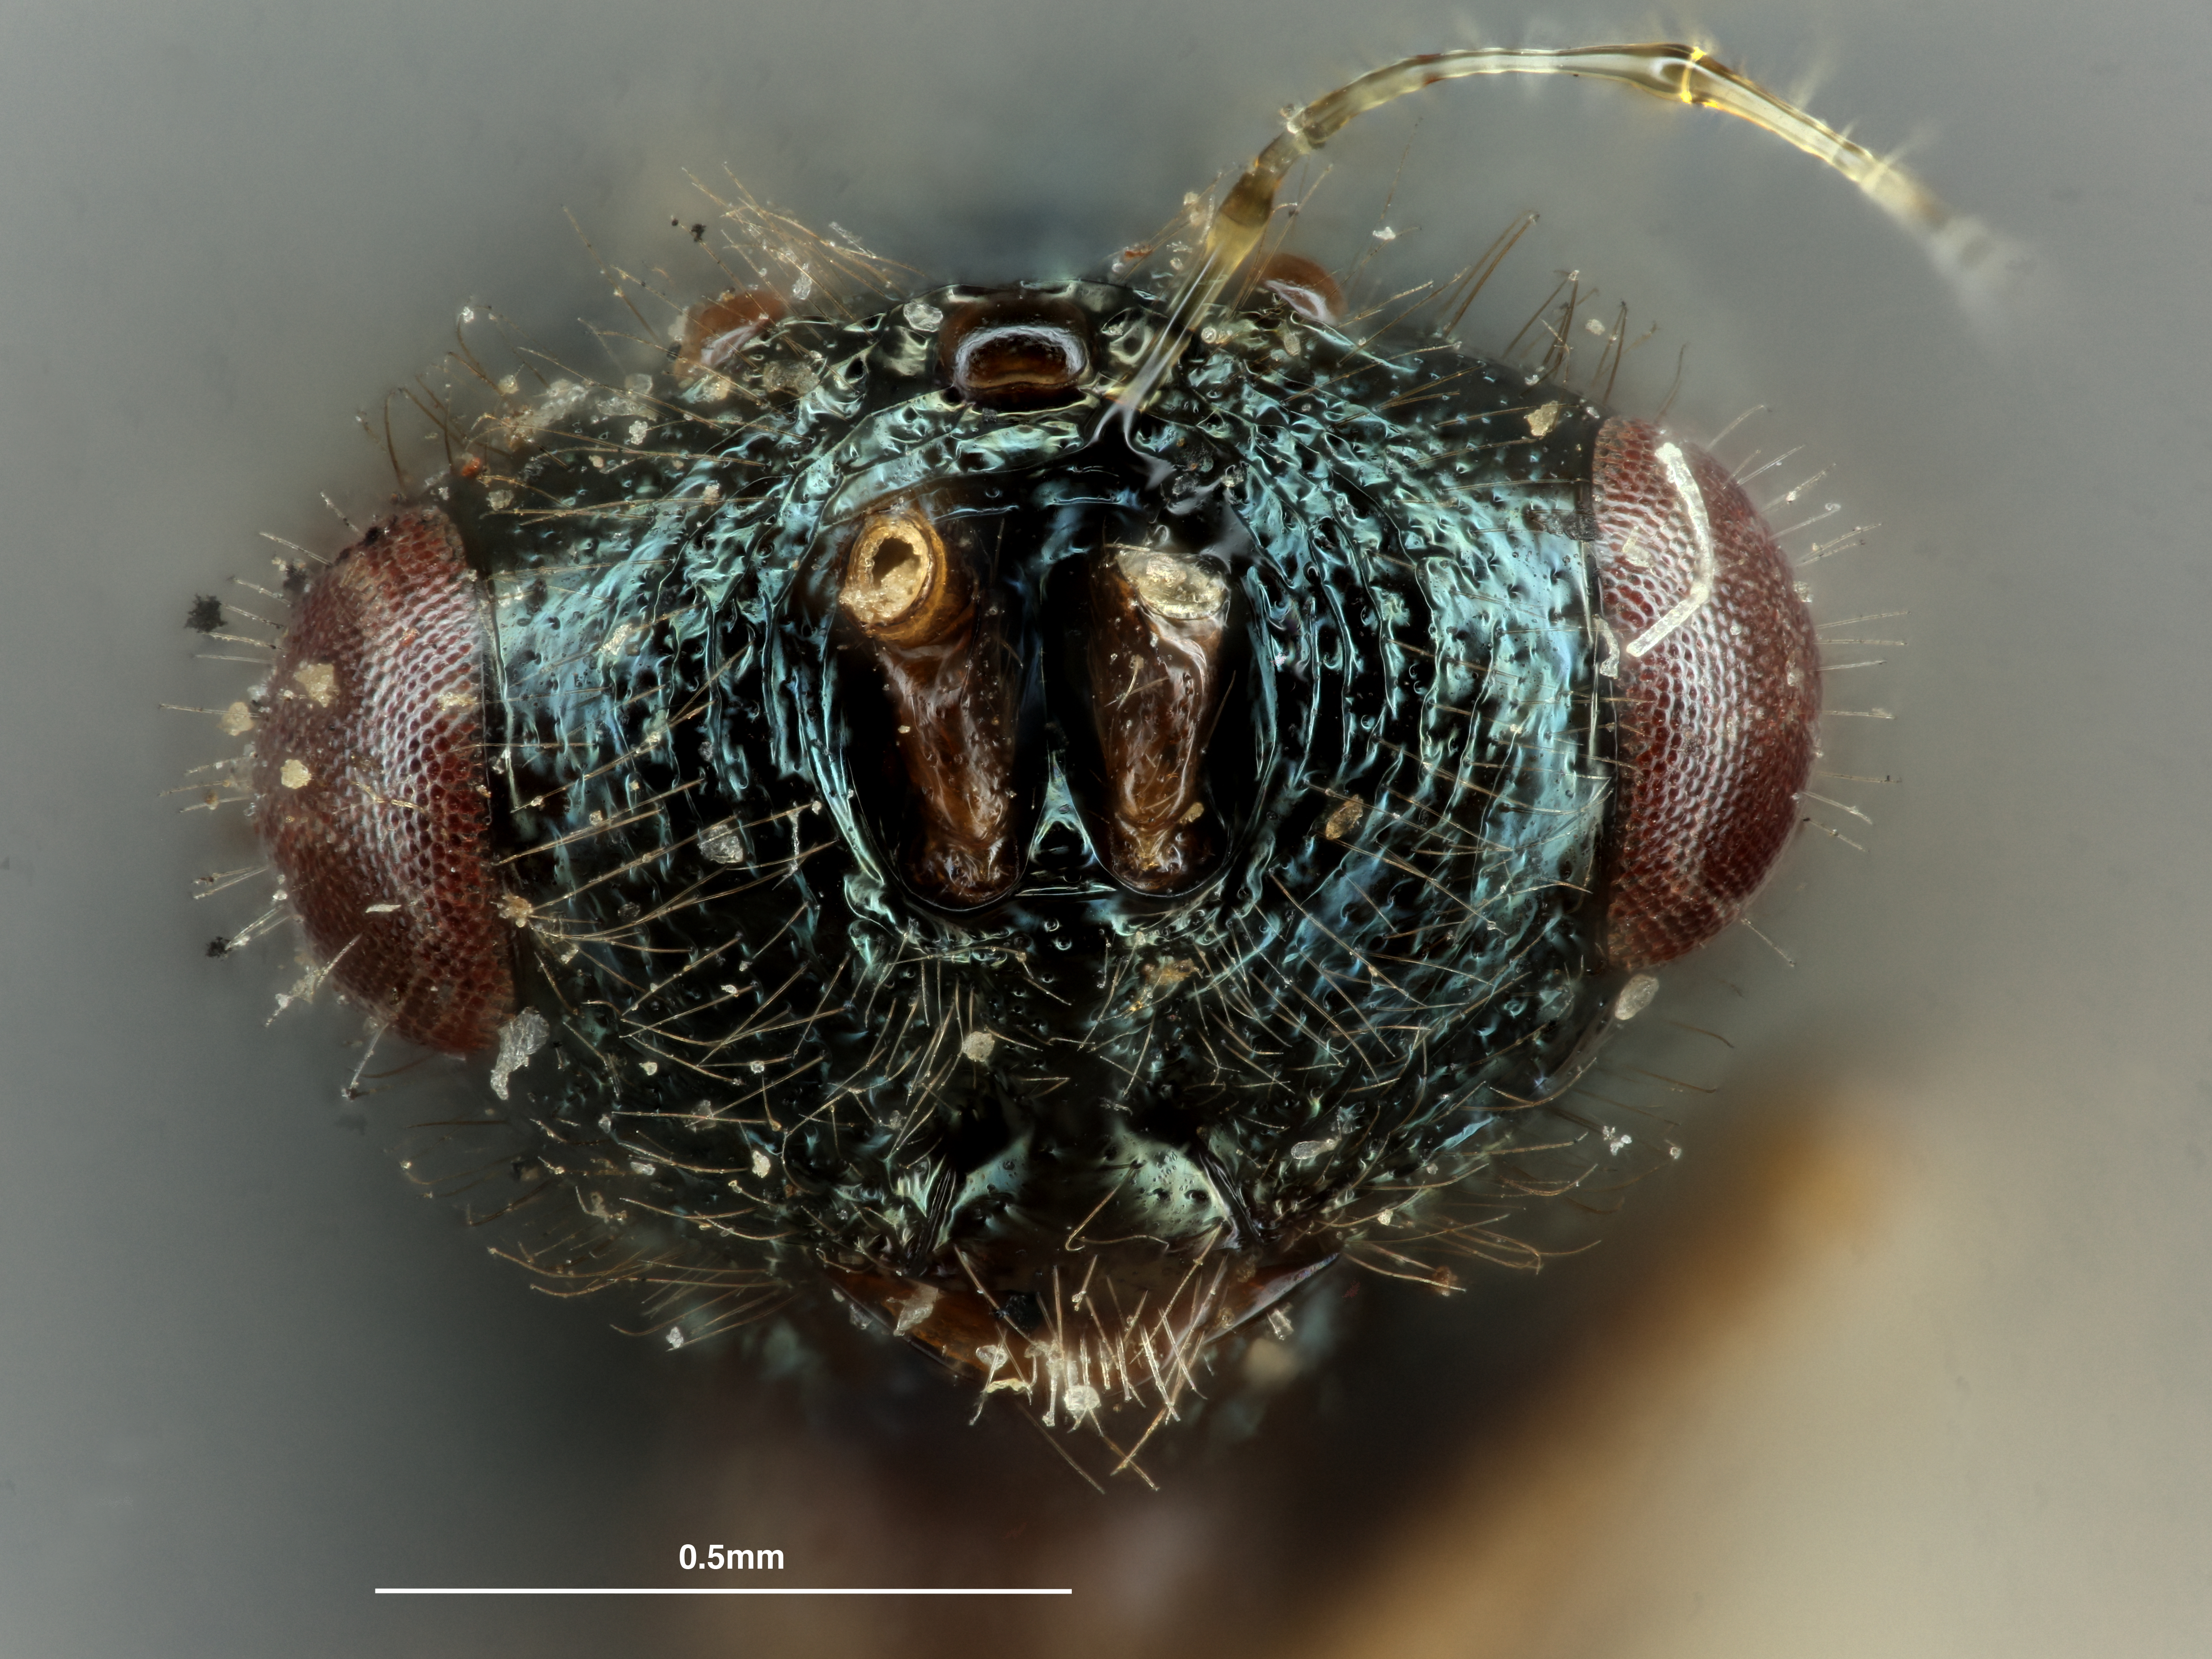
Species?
Metagea kirbyi
